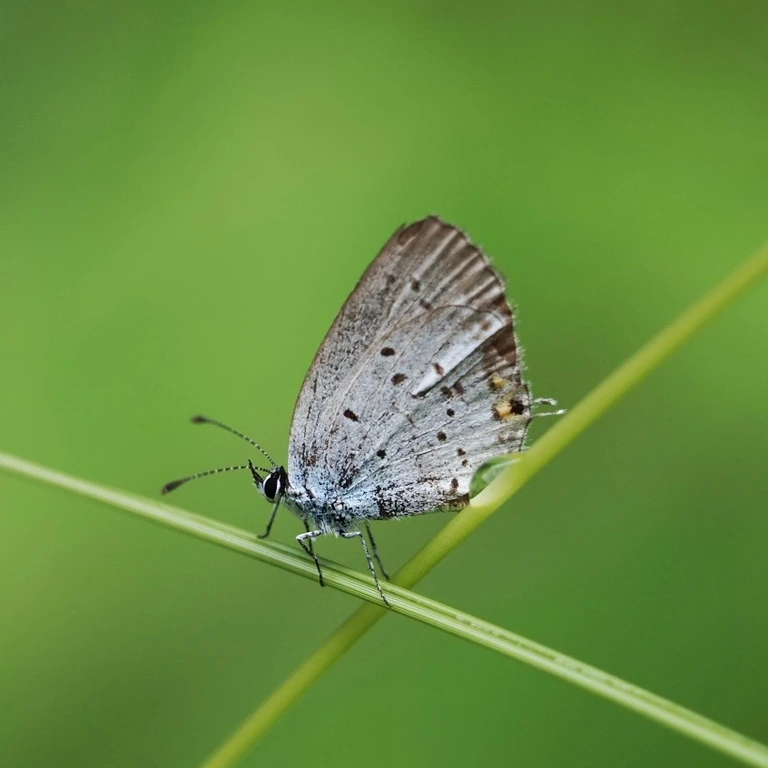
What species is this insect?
Cupido argiades (also Elkalyce argiades)
